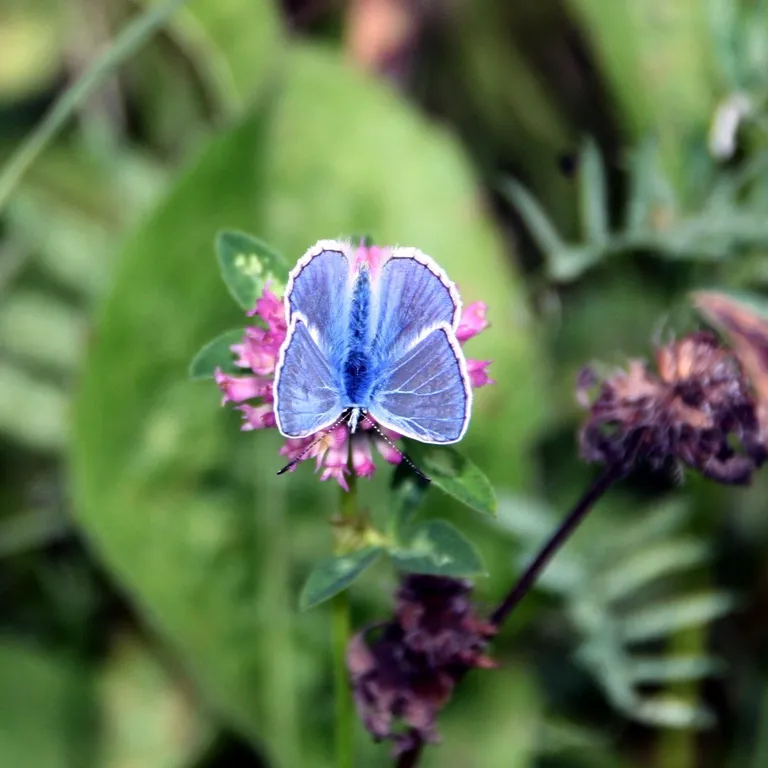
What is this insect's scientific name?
Lysandra bellargus
